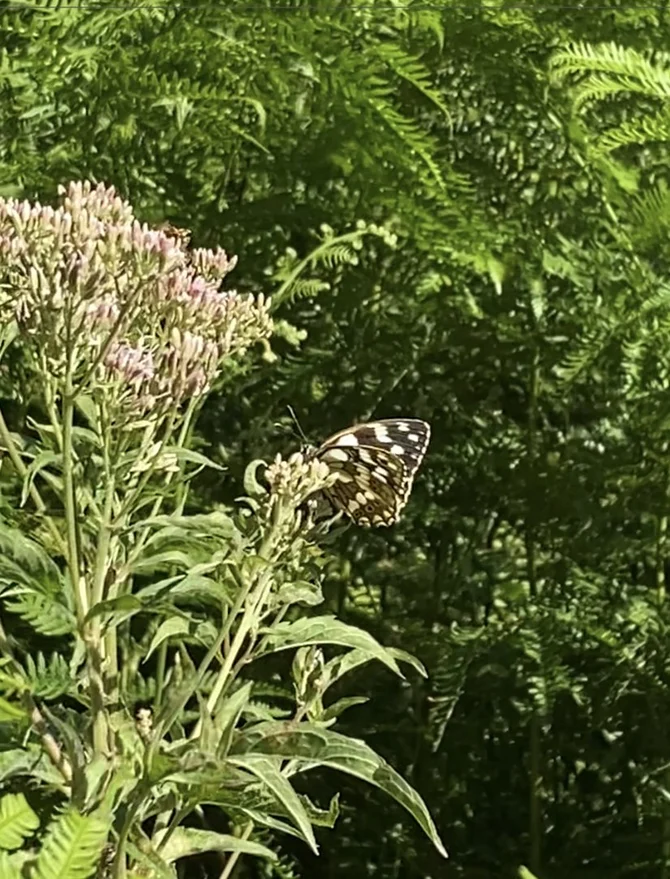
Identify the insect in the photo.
Melanargia galathea
